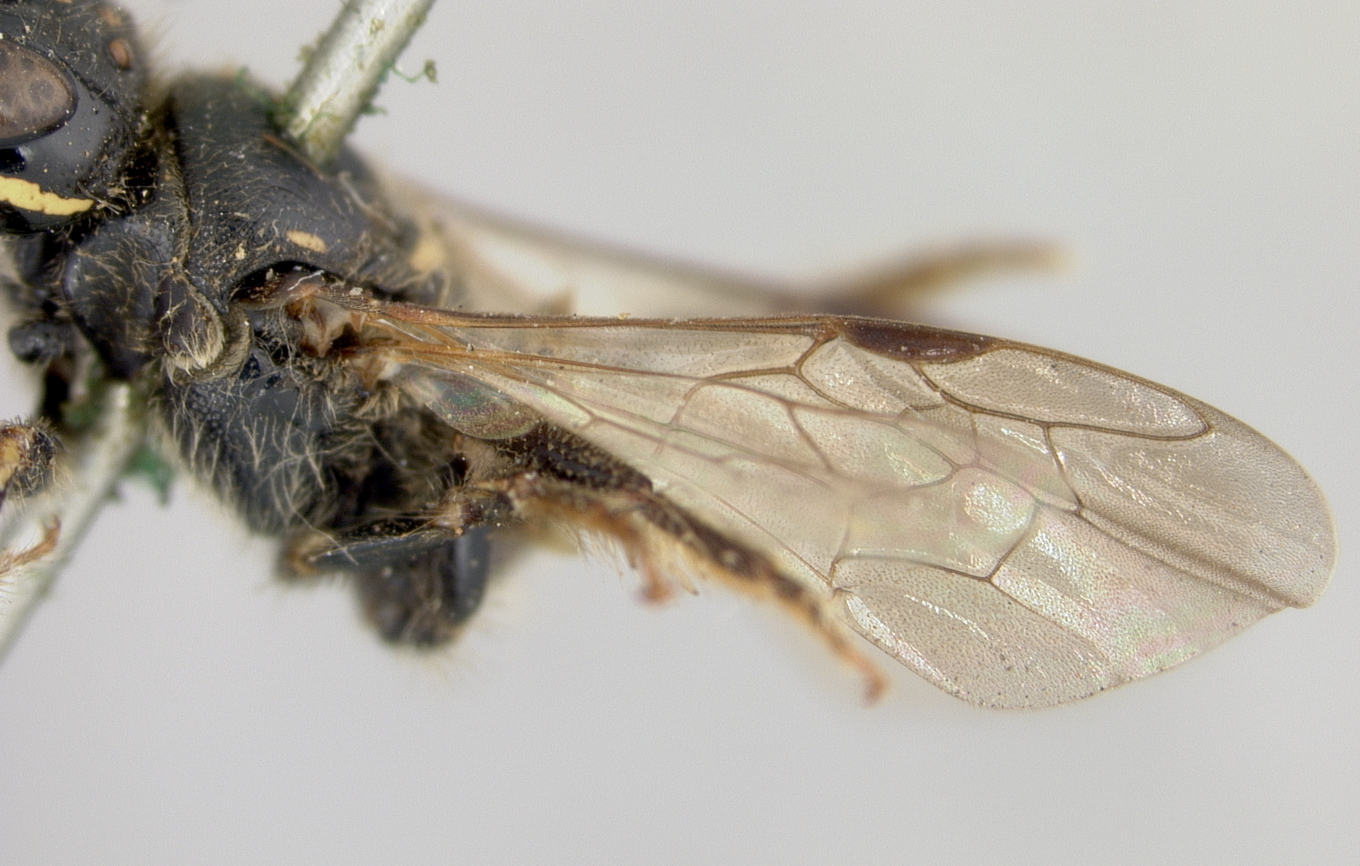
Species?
Ceratina hieroglyphica
